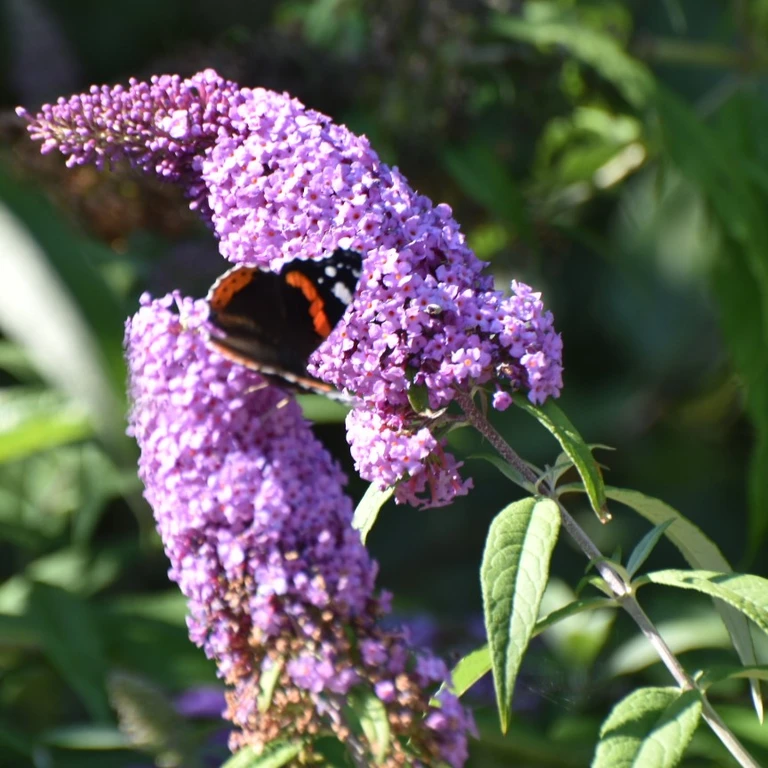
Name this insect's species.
Vanessa atalanta
